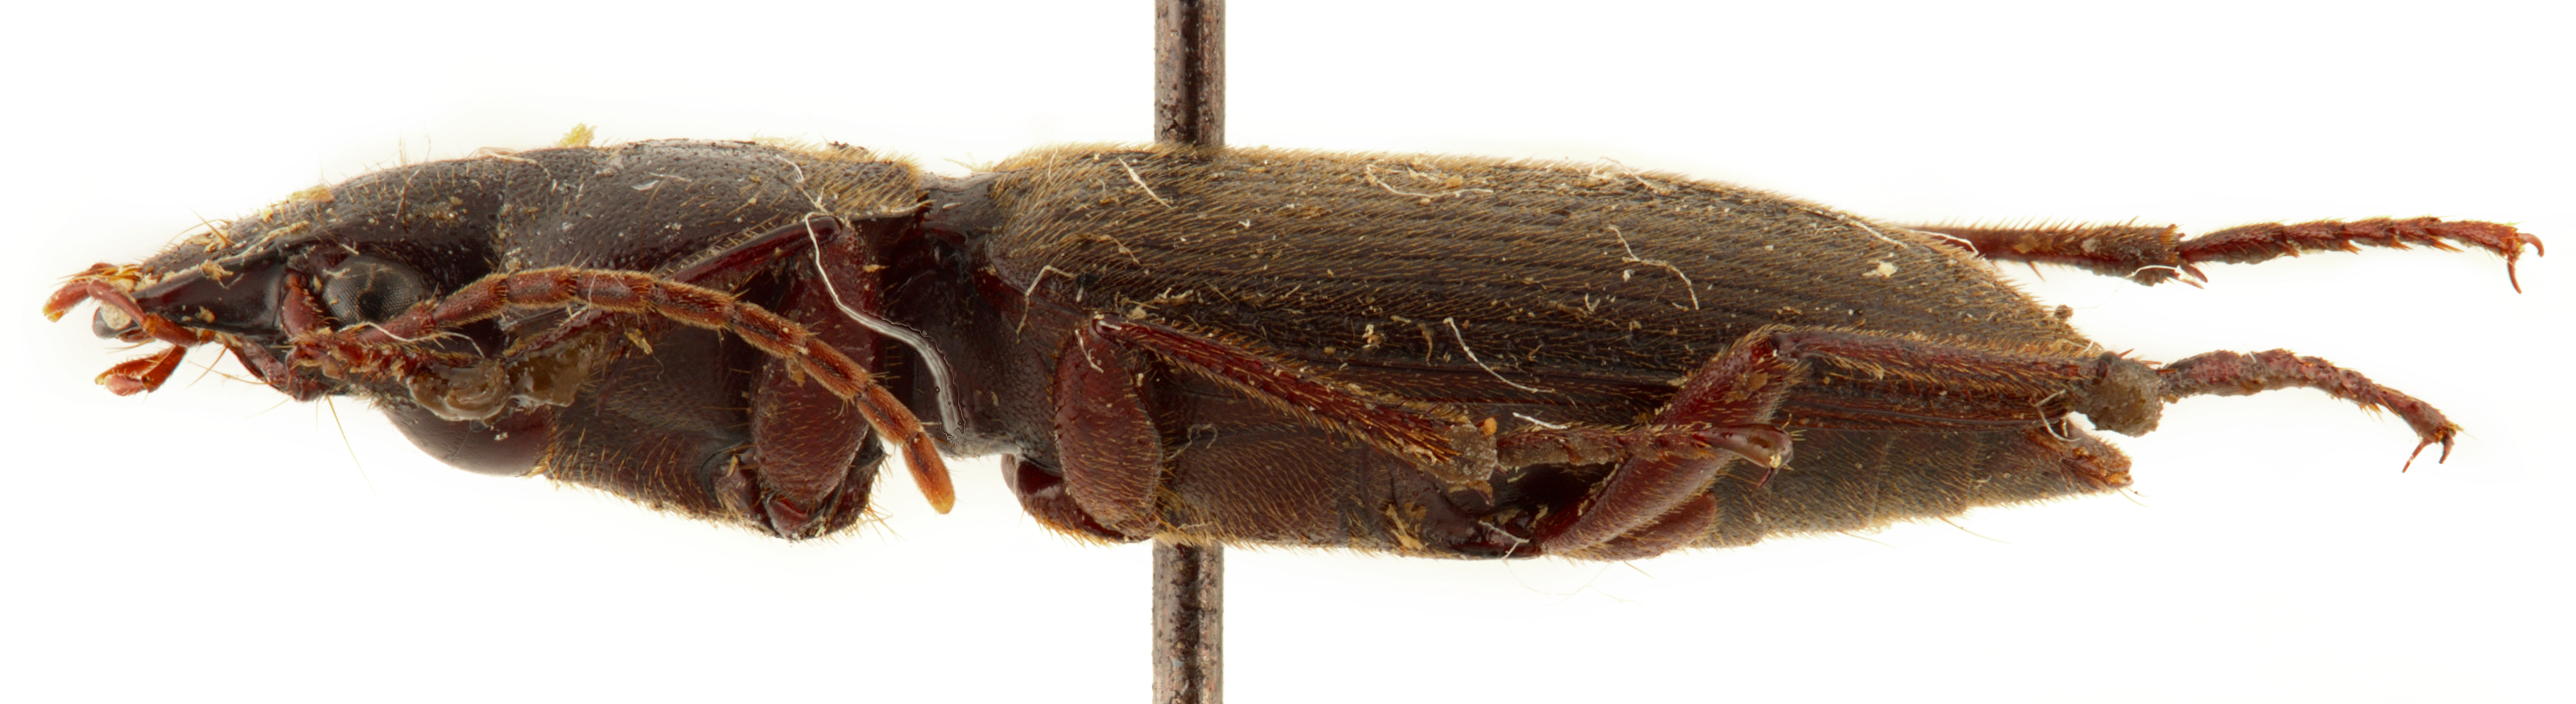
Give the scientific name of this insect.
Scybalicus oblongiusculus
